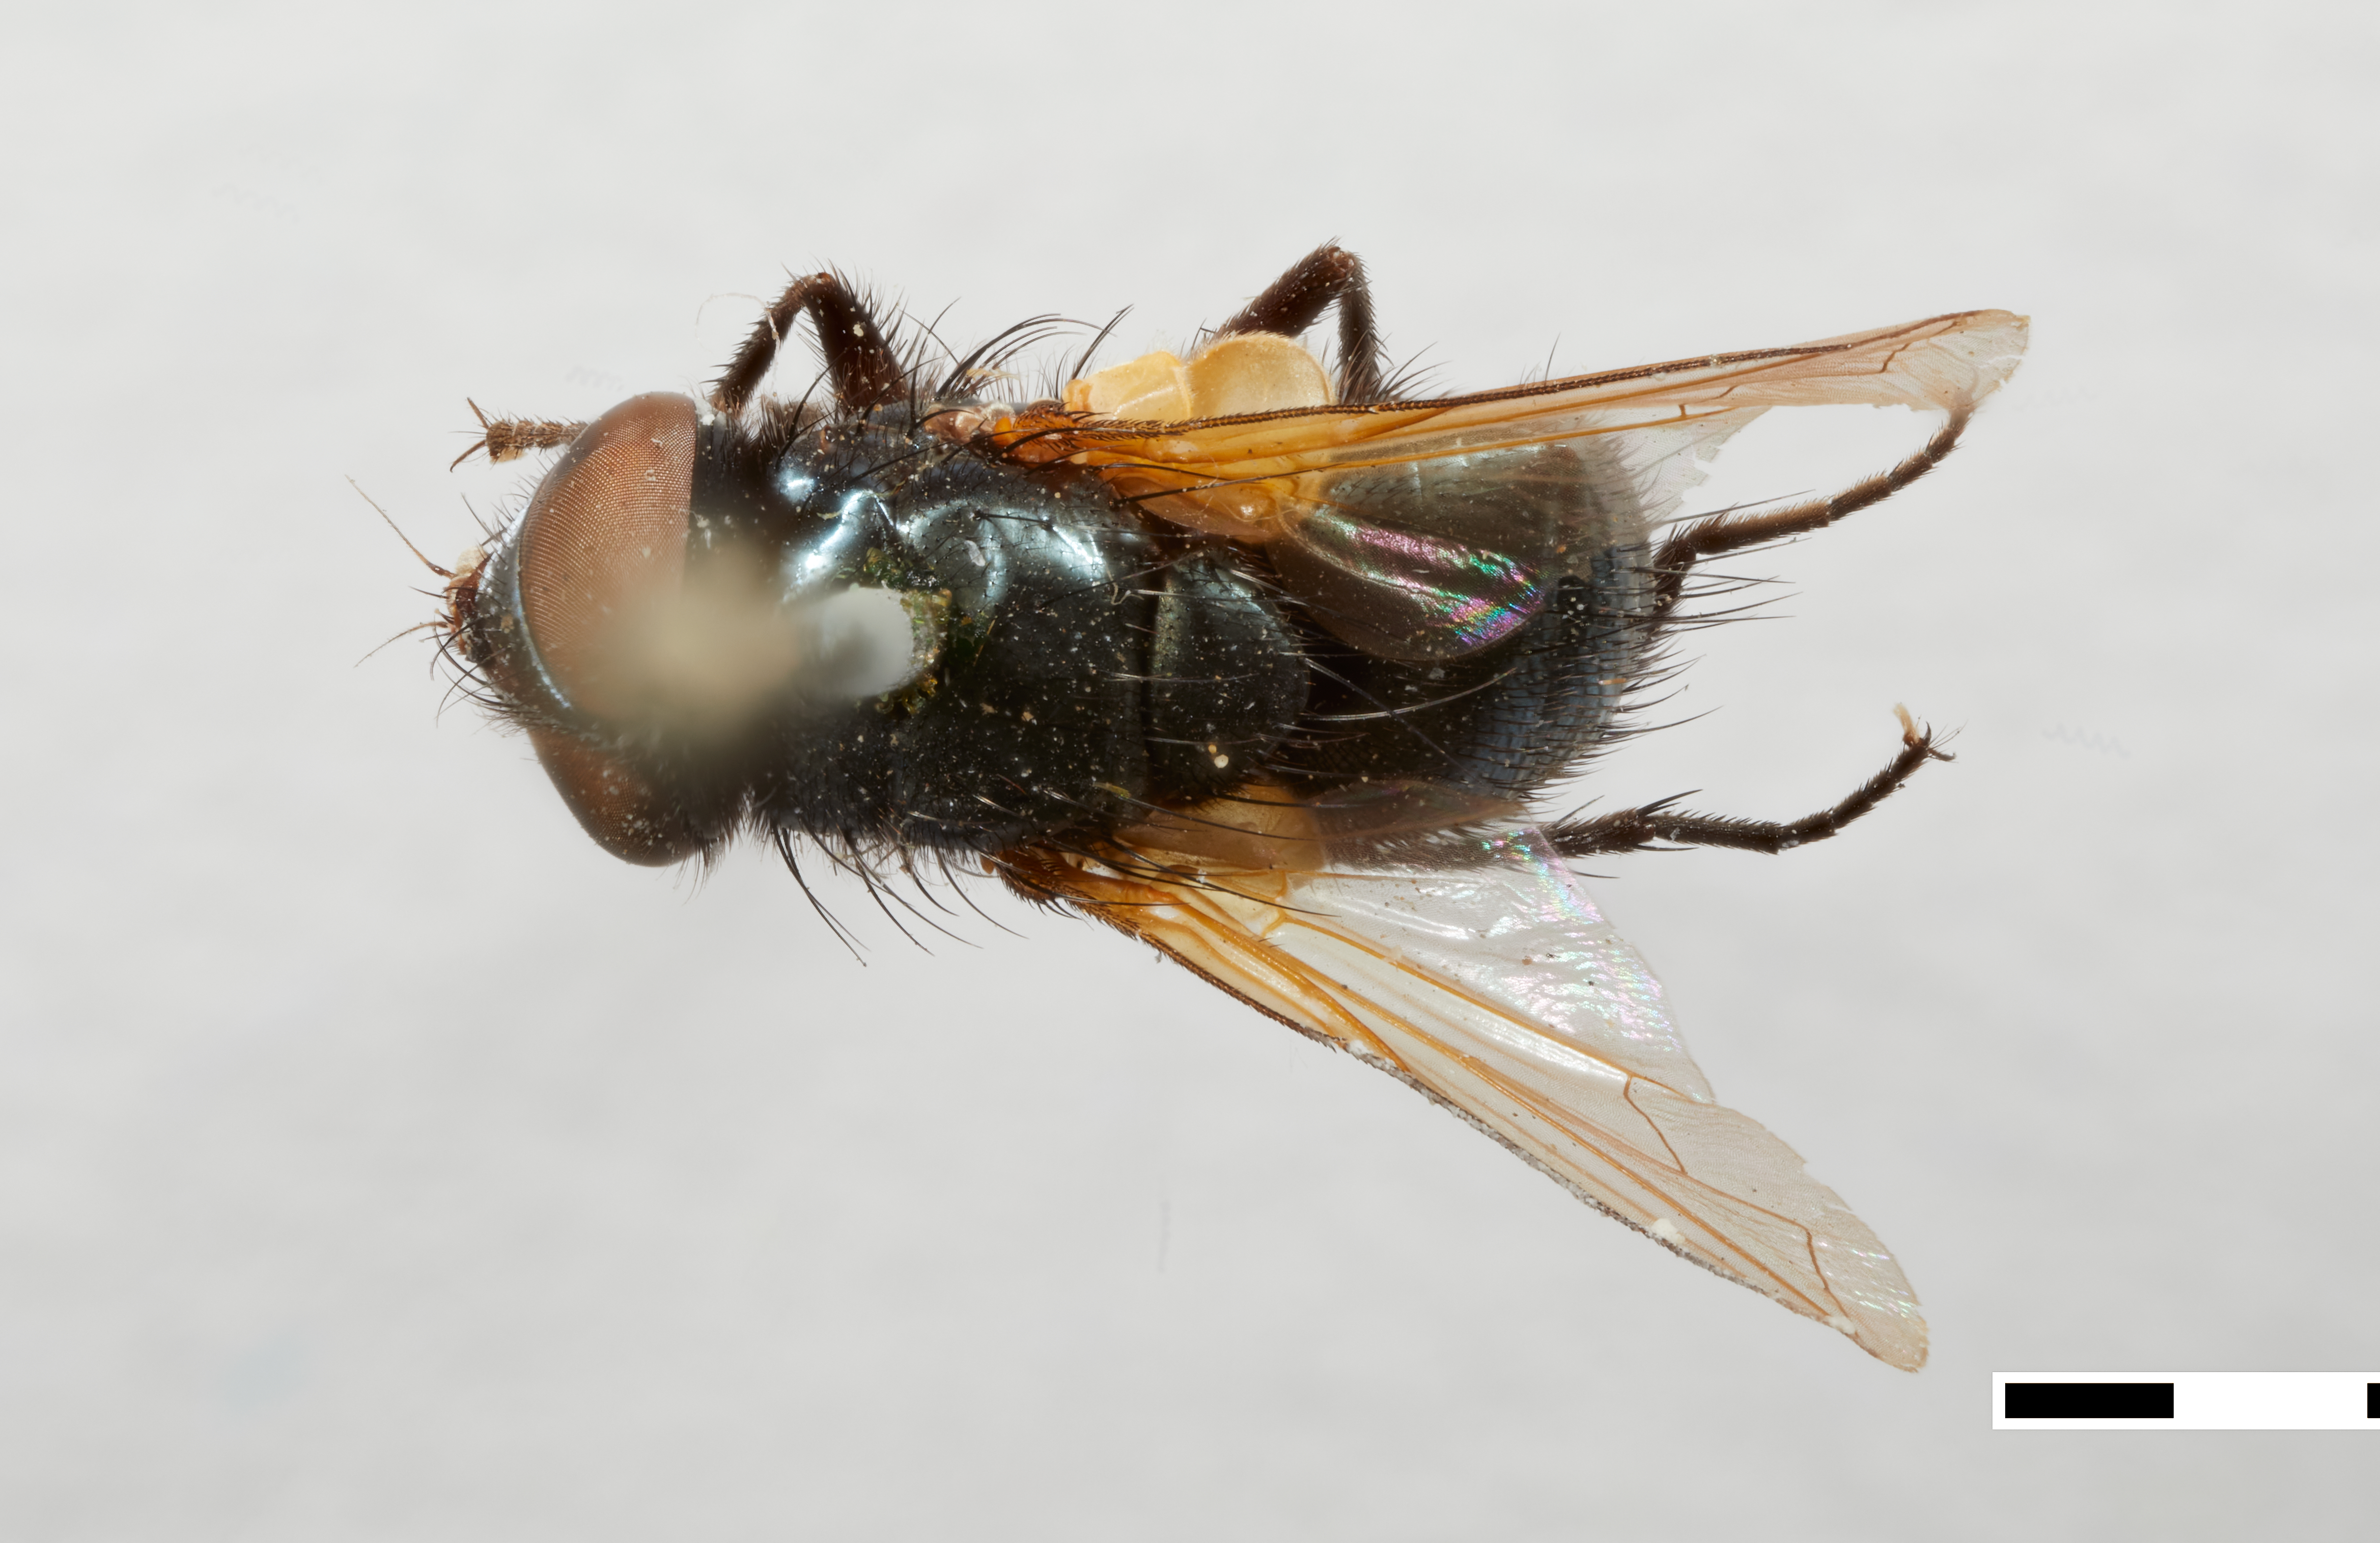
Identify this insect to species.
Myiophasia setigera
